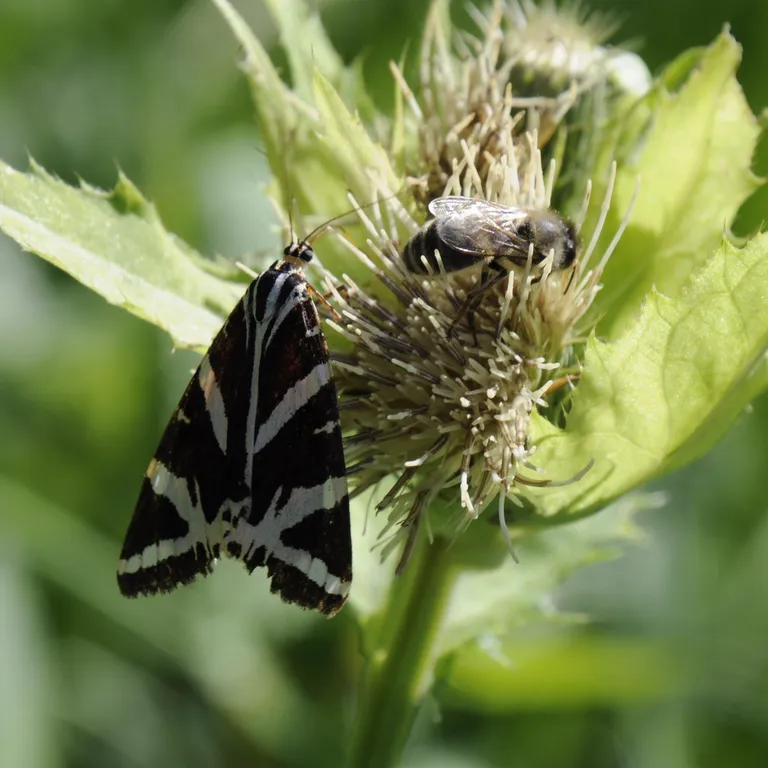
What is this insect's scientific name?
Euplagia quadripunctaria
